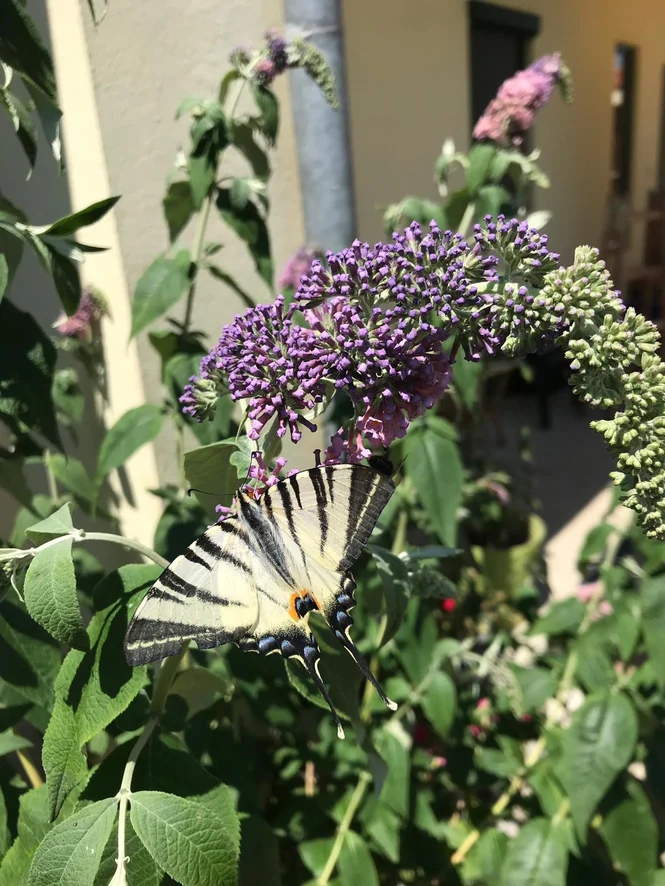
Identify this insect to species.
Iphiclides podalirius
